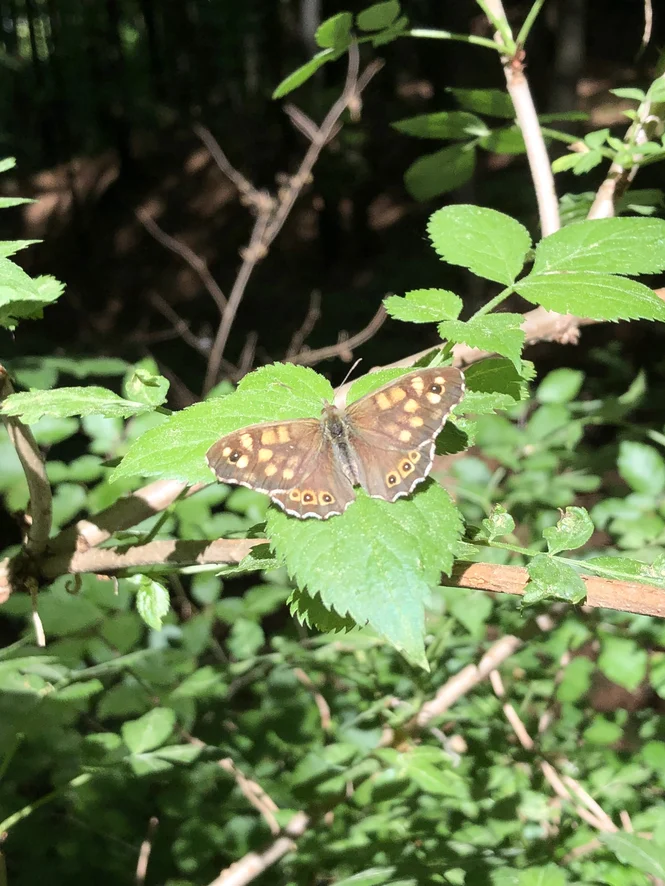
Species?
Pararge aegeria
